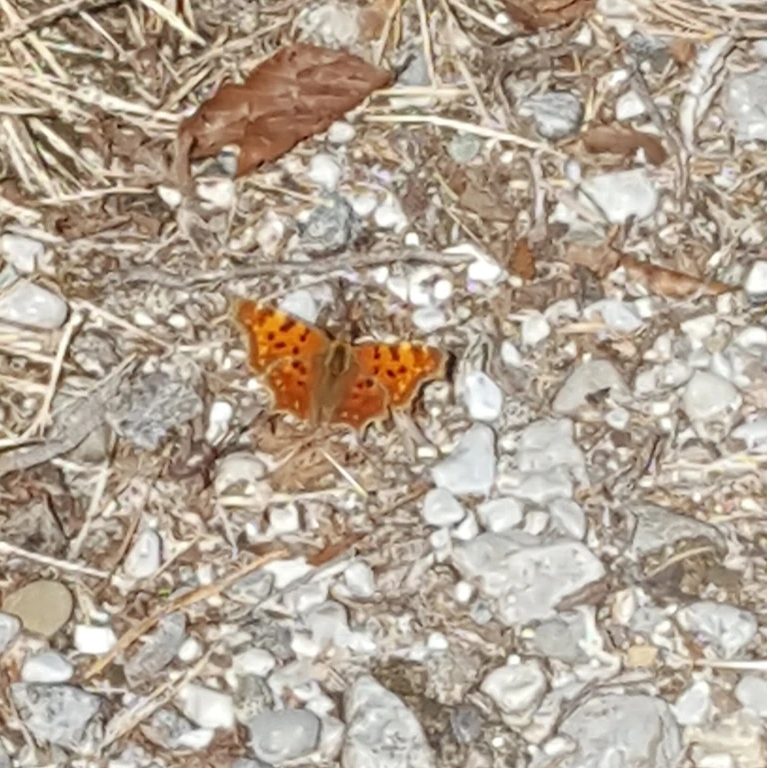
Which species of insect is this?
Polygonia c-album
